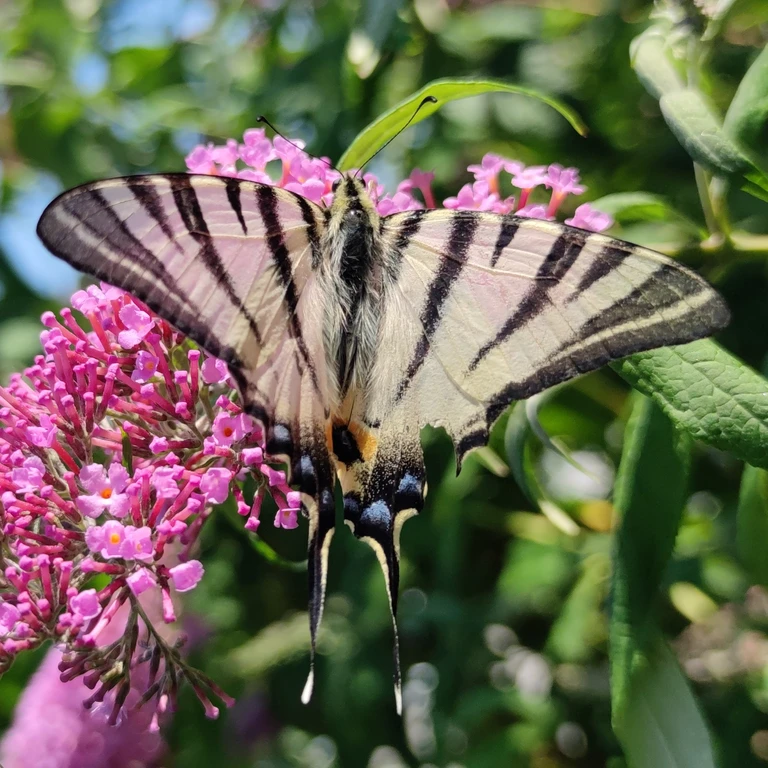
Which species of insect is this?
Iphiclides podalirius
